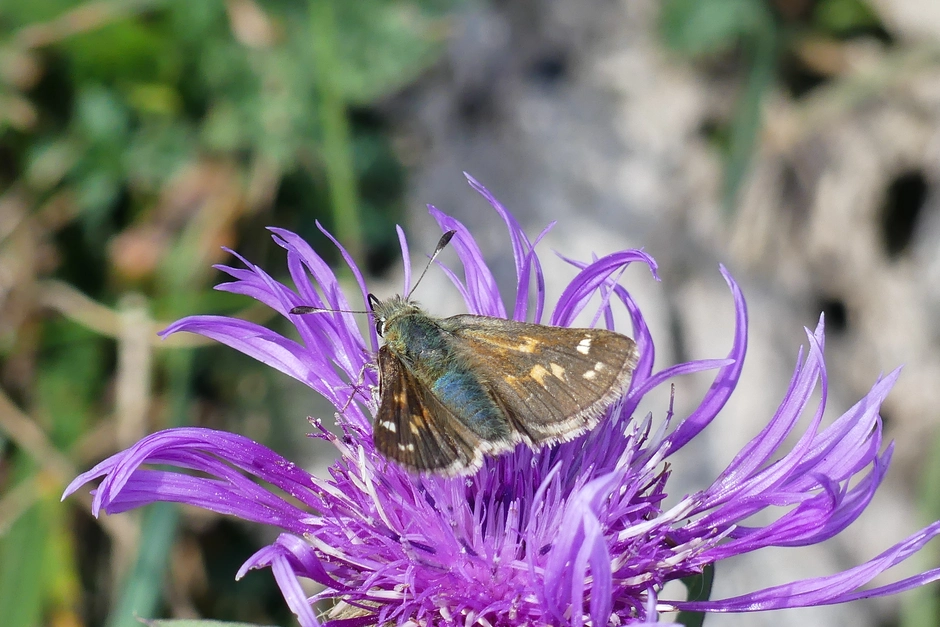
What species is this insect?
Hesperia comma
